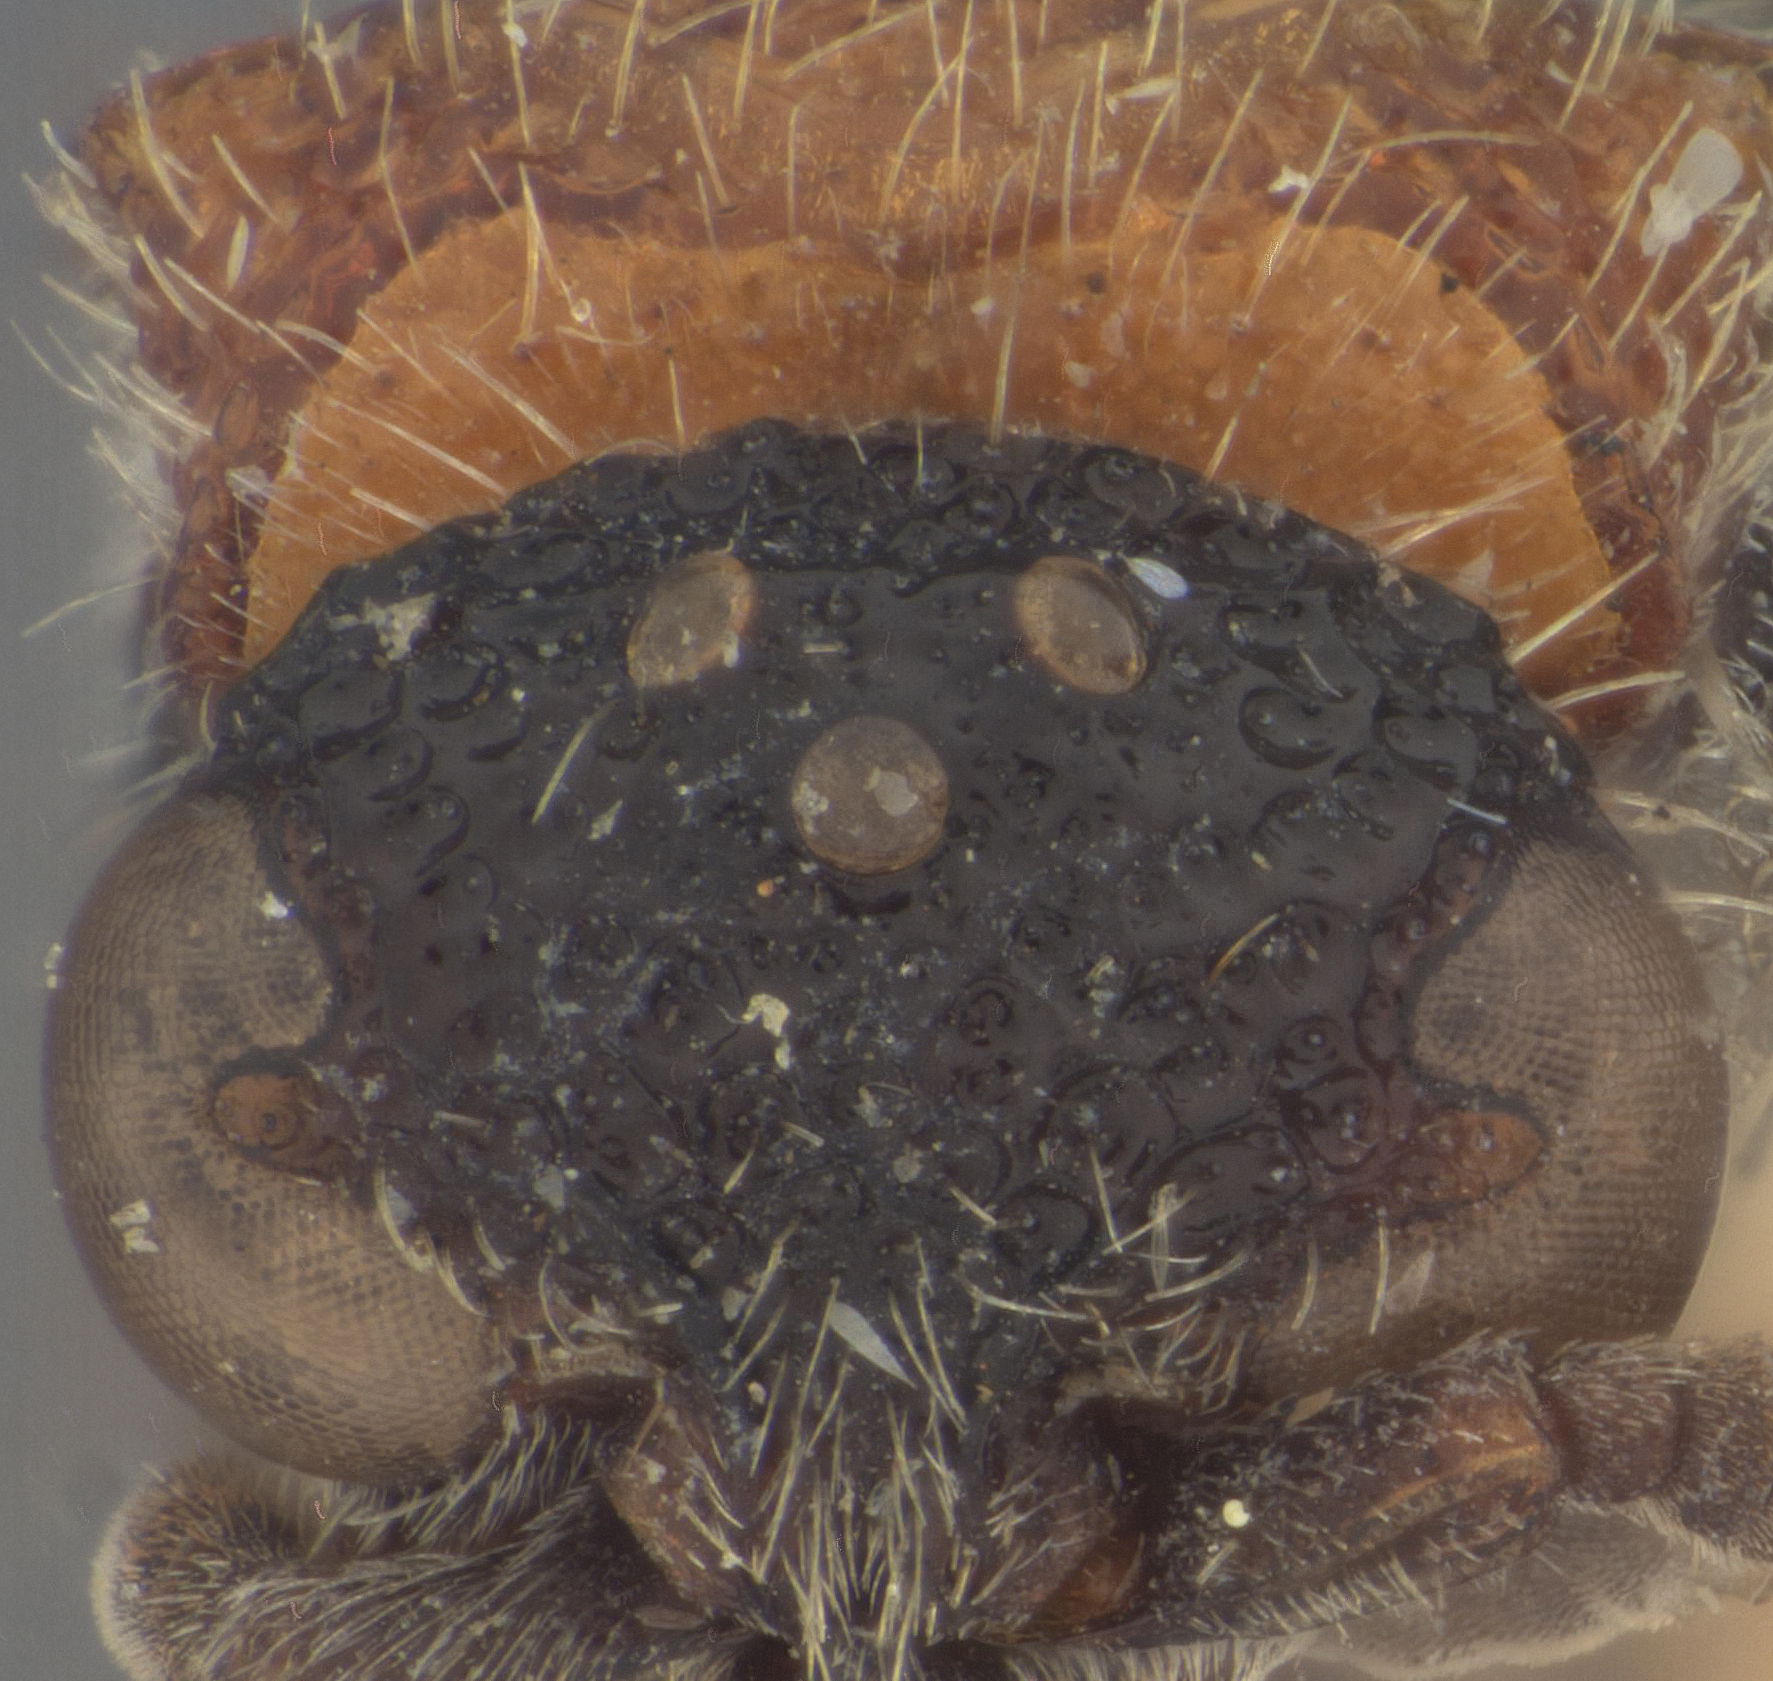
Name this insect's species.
Ephuta psephenophora
